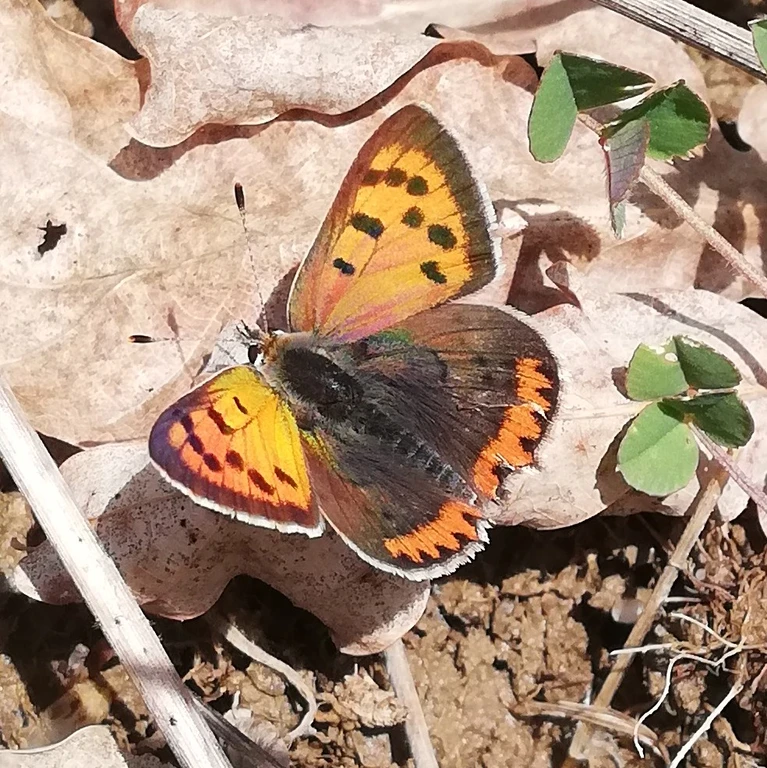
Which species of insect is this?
Lycaena phlaeas
